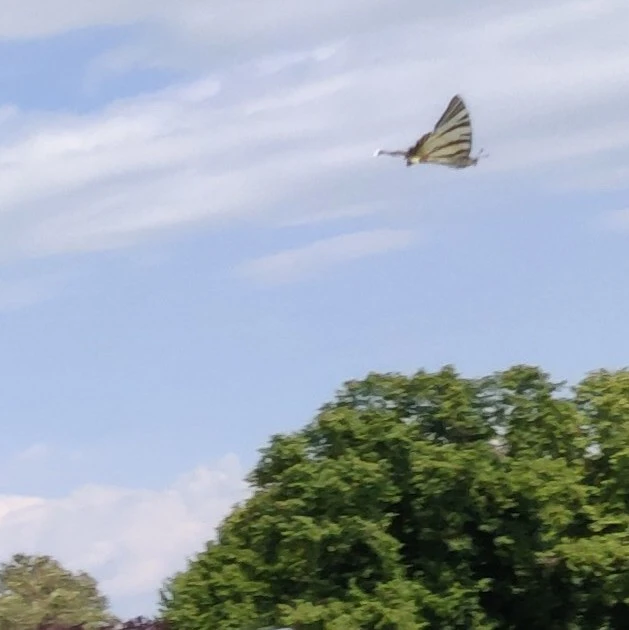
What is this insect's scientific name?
Iphiclides podalirius
